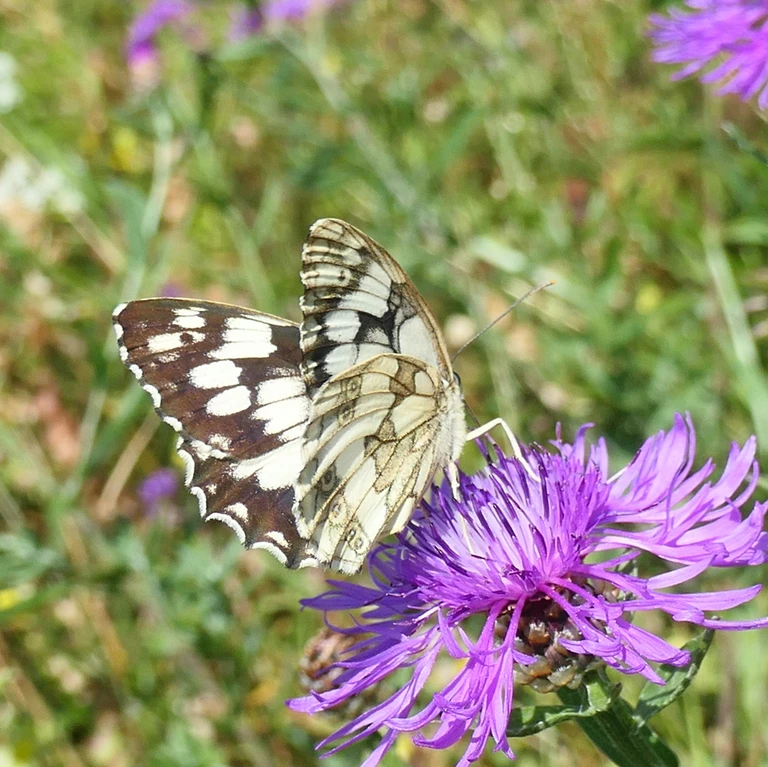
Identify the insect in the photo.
Melanargia galathea
